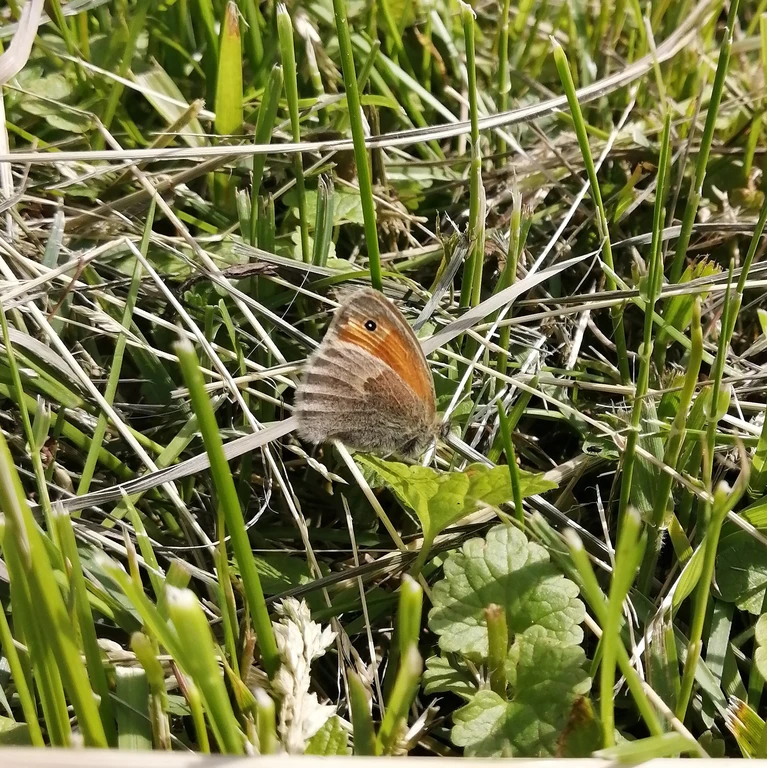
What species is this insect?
Coenonympha pamphilus
